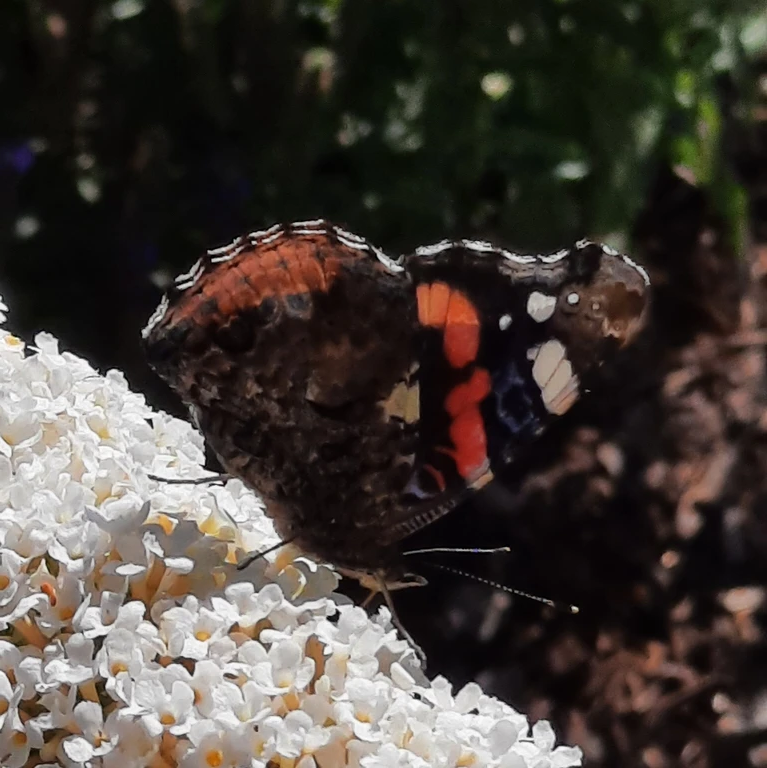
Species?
Vanessa atalanta
